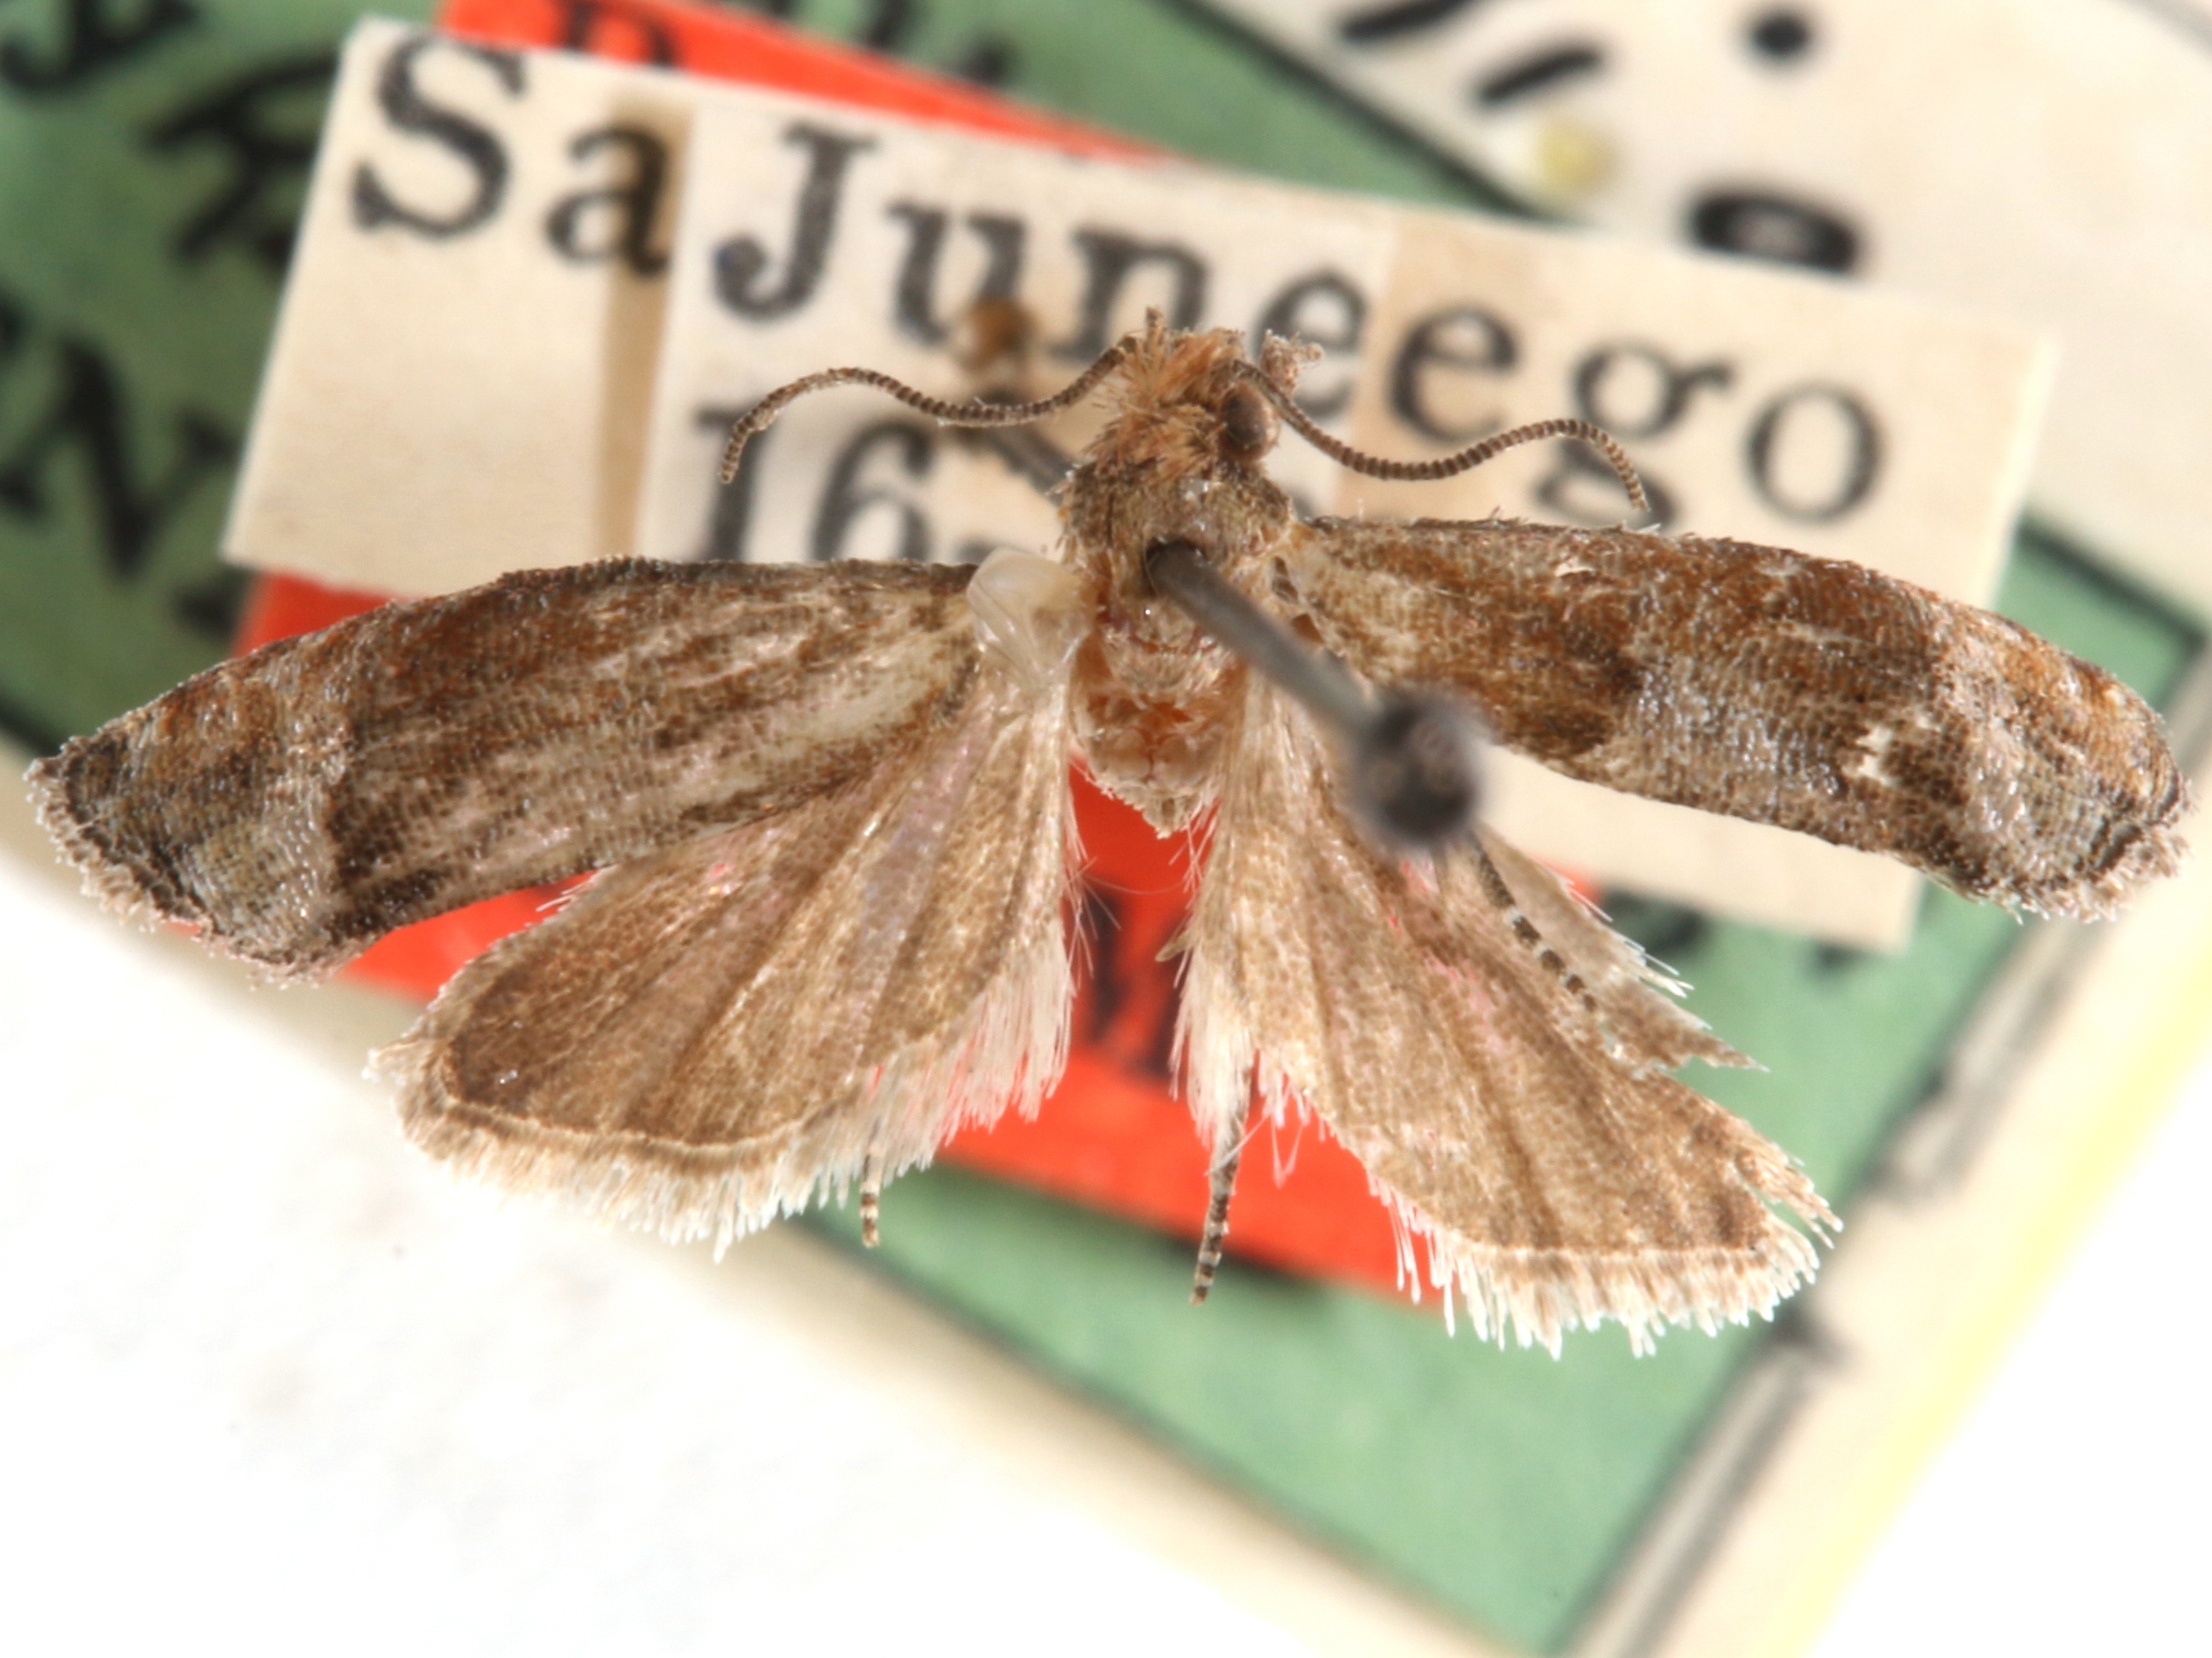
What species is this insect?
Epinotia ethnica
